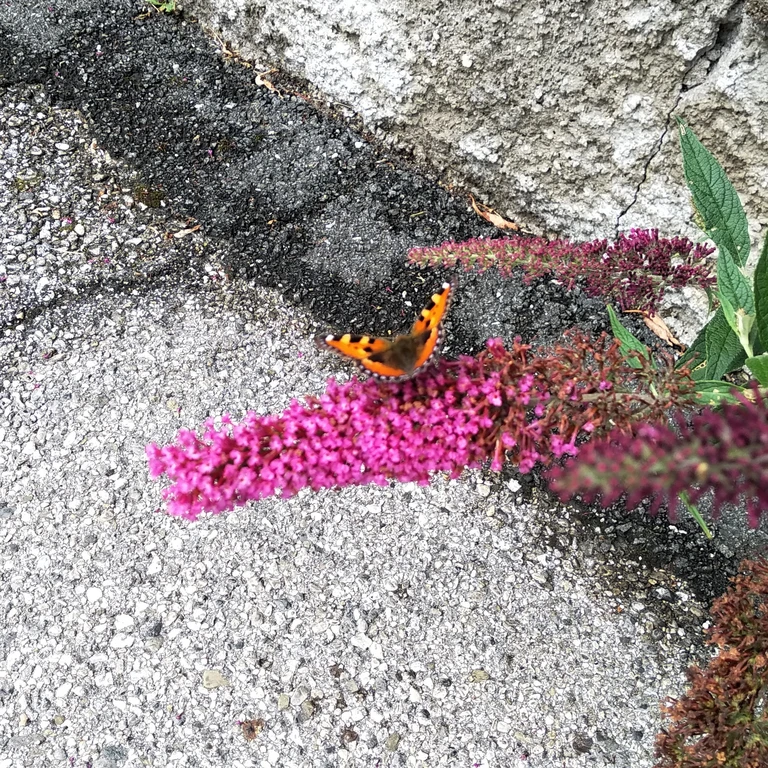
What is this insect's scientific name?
Aglais urticae
